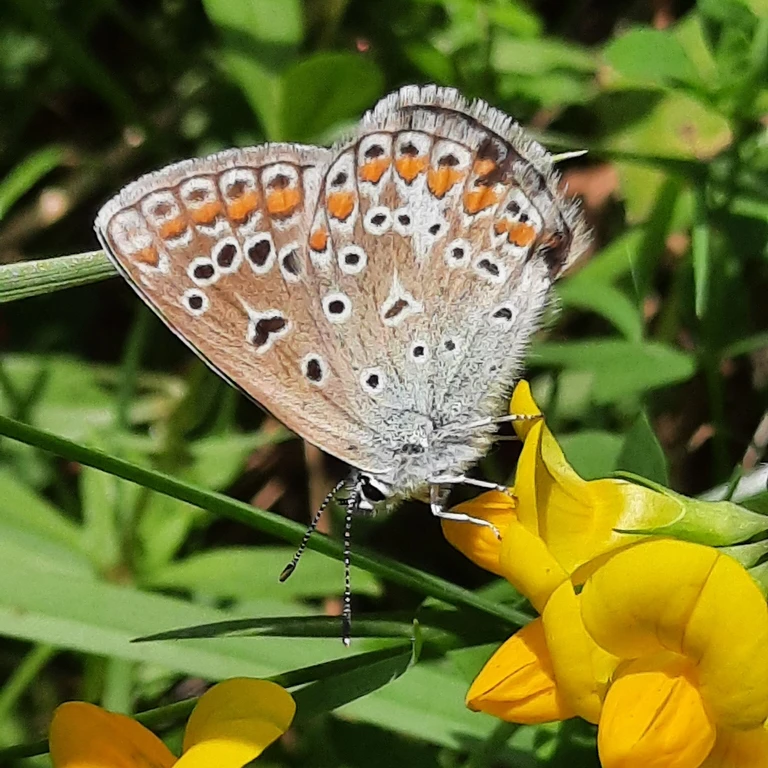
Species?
Polyommatus icarus
